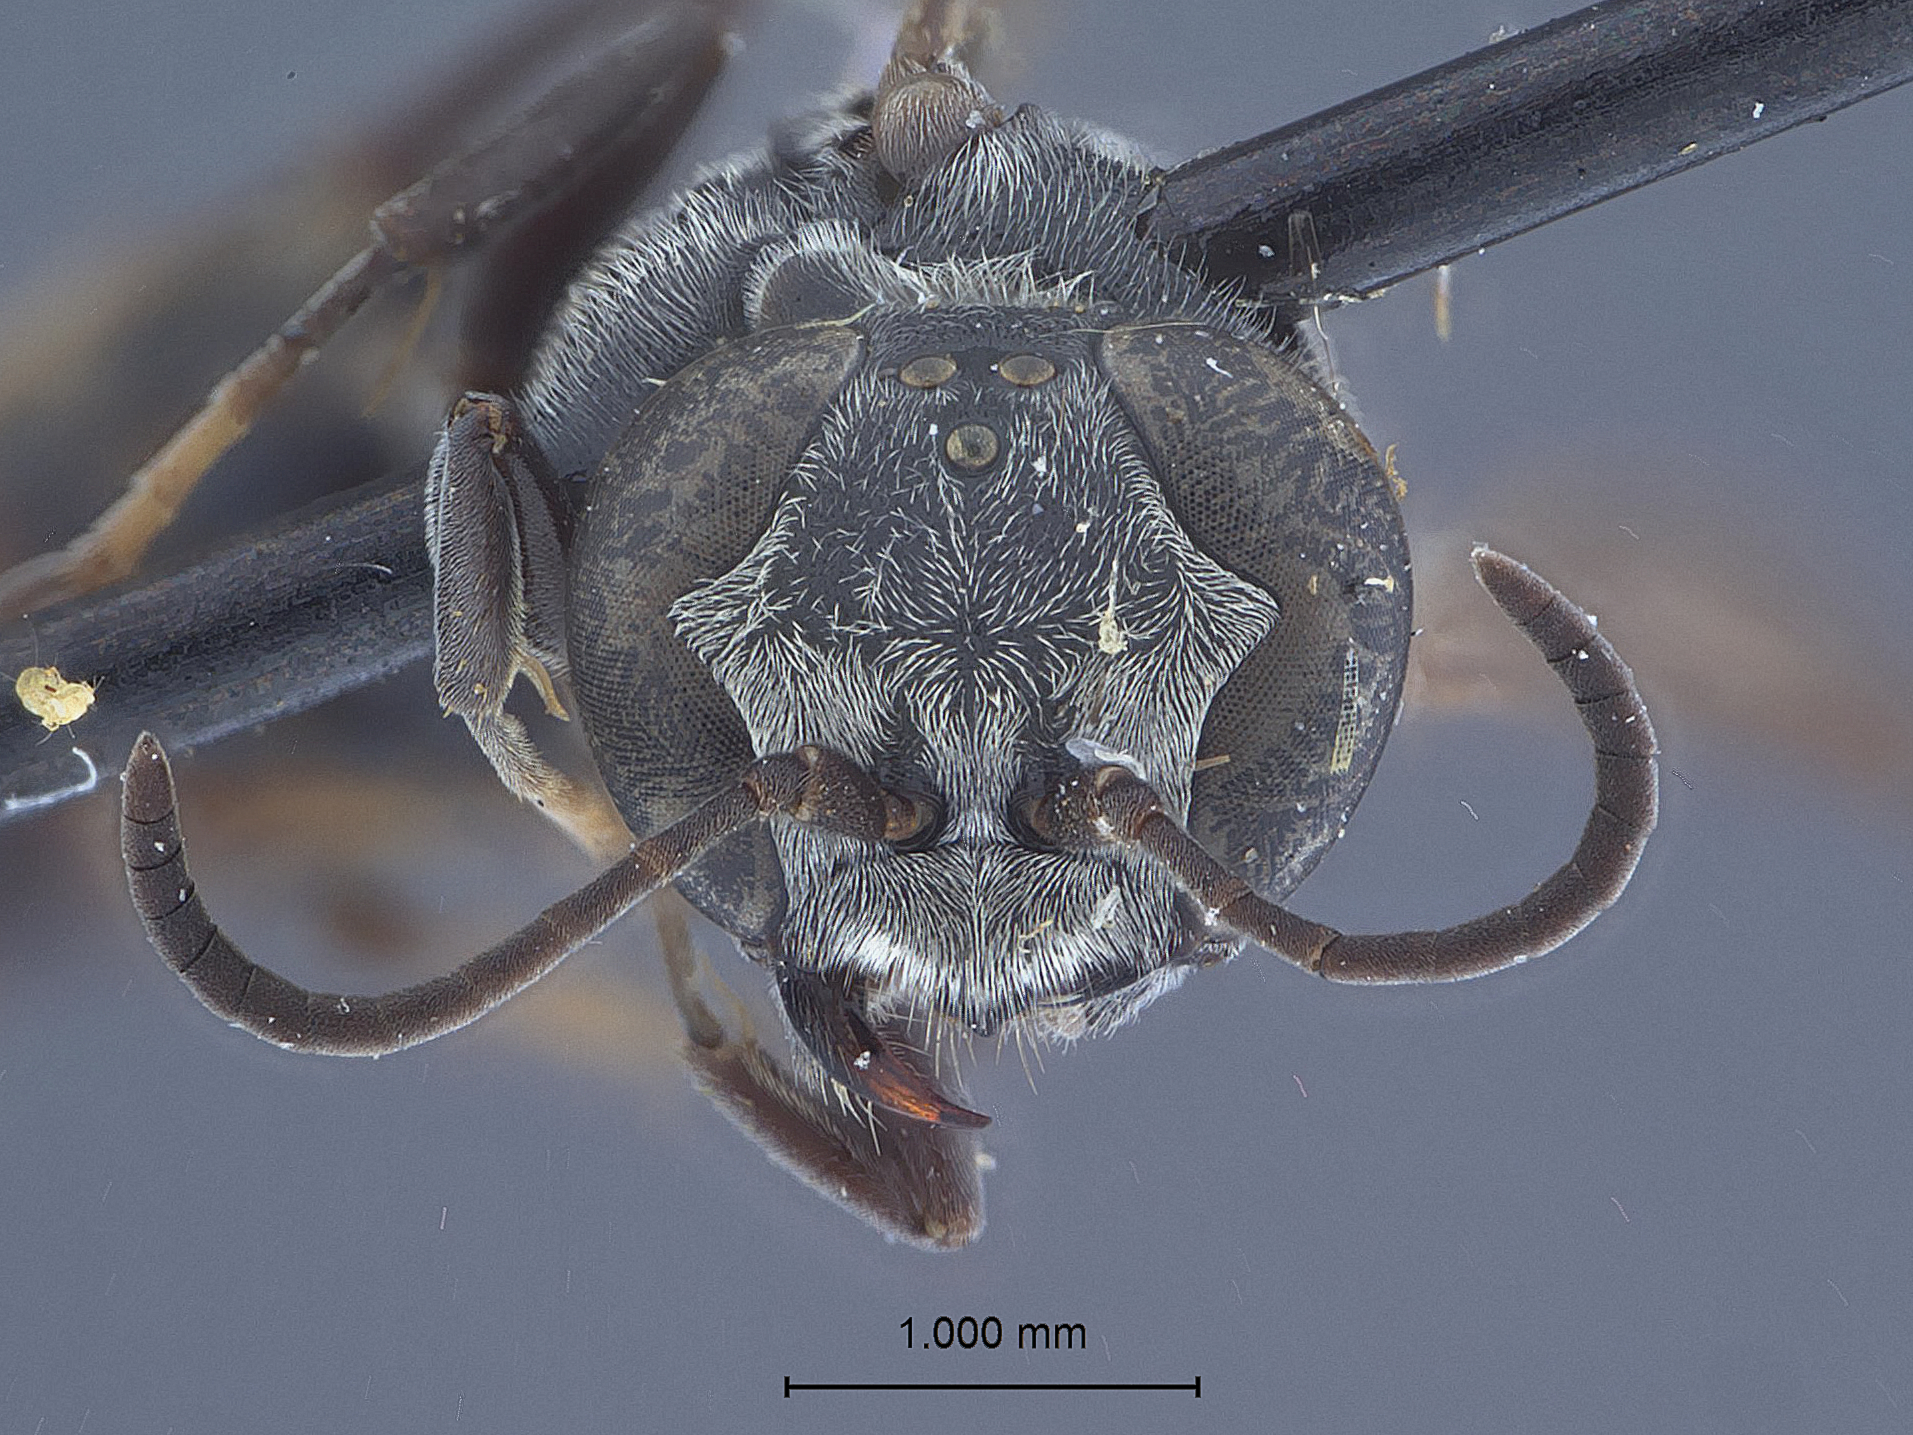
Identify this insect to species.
Pison oaxaca
